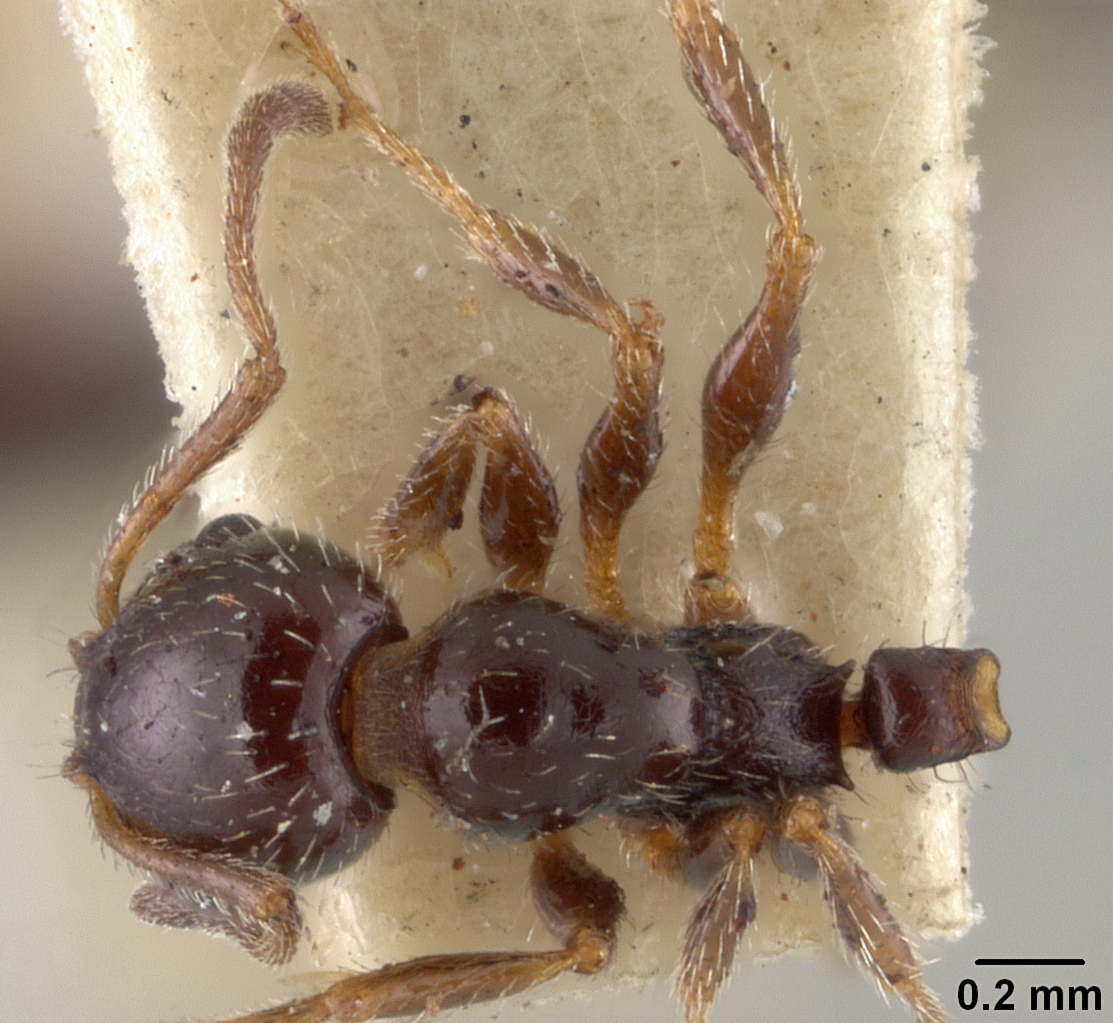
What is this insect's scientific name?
Leptothorax manni
